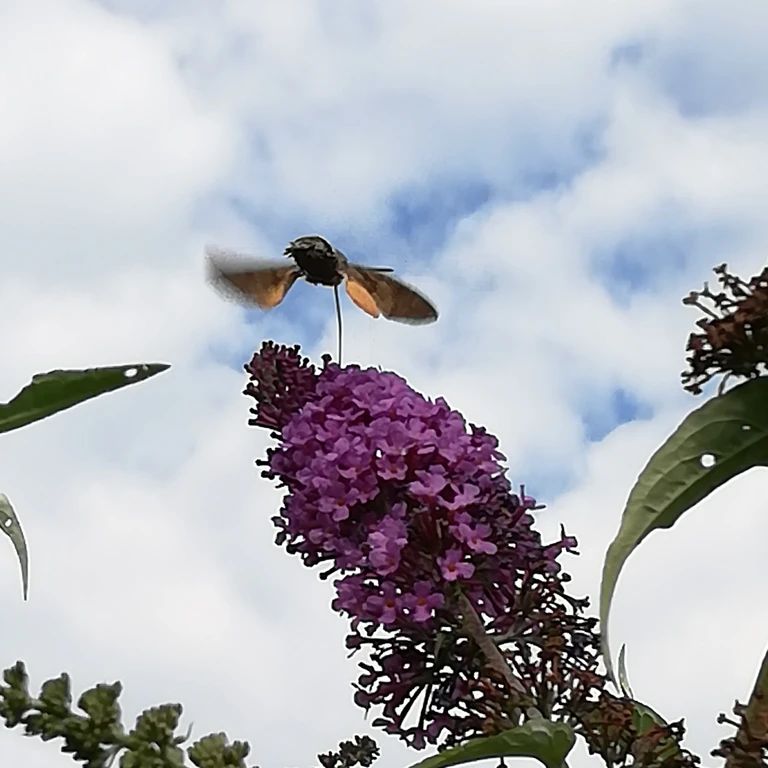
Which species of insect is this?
Macroglossum stellatarum
